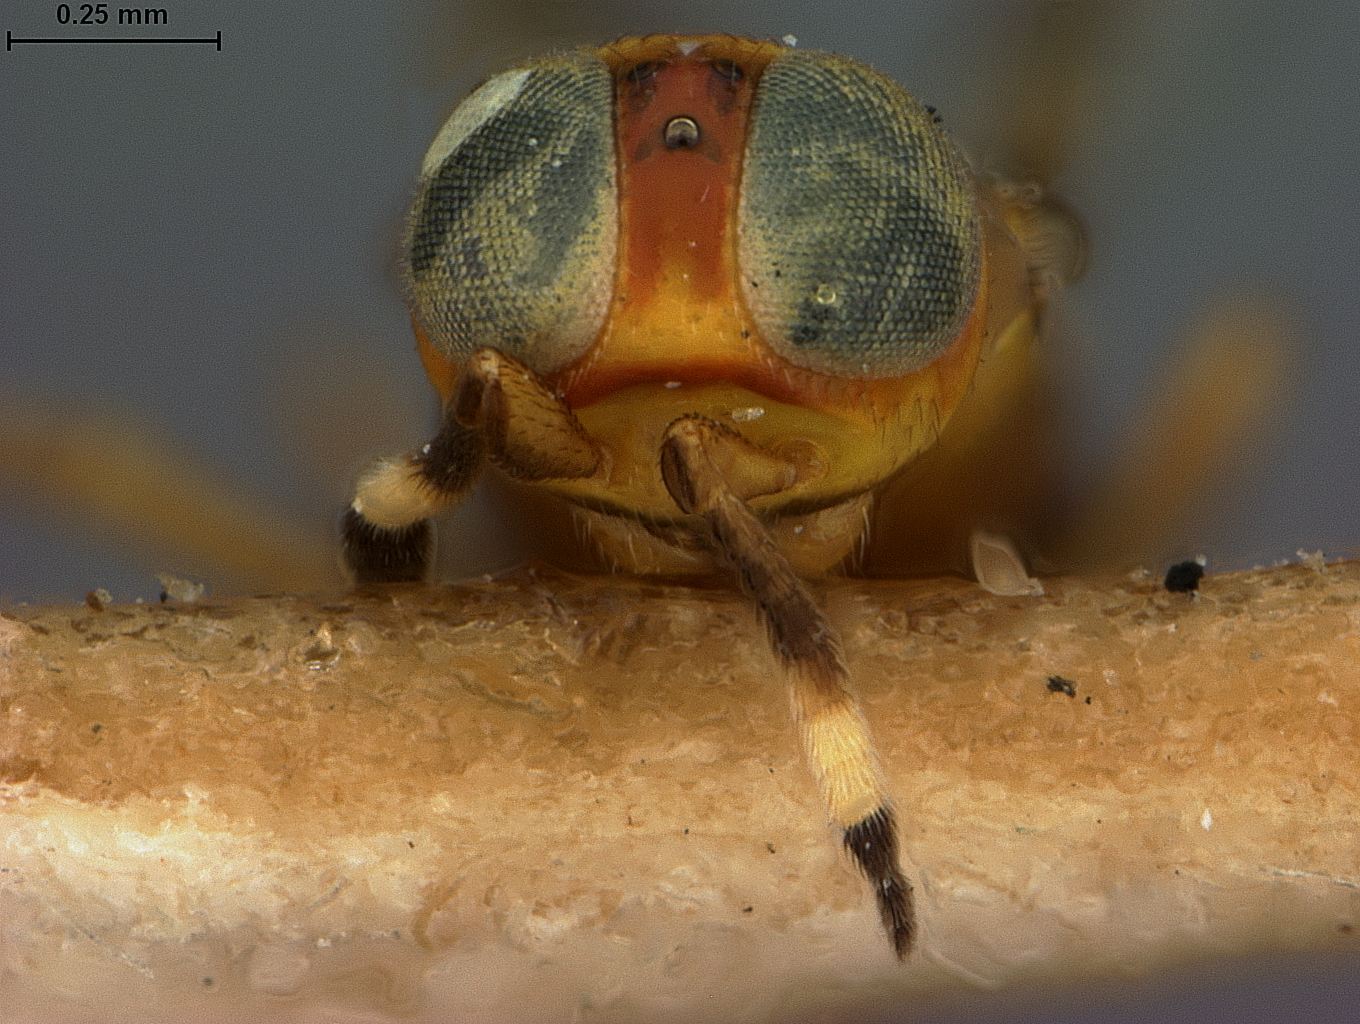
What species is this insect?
Microterys cincticornis
